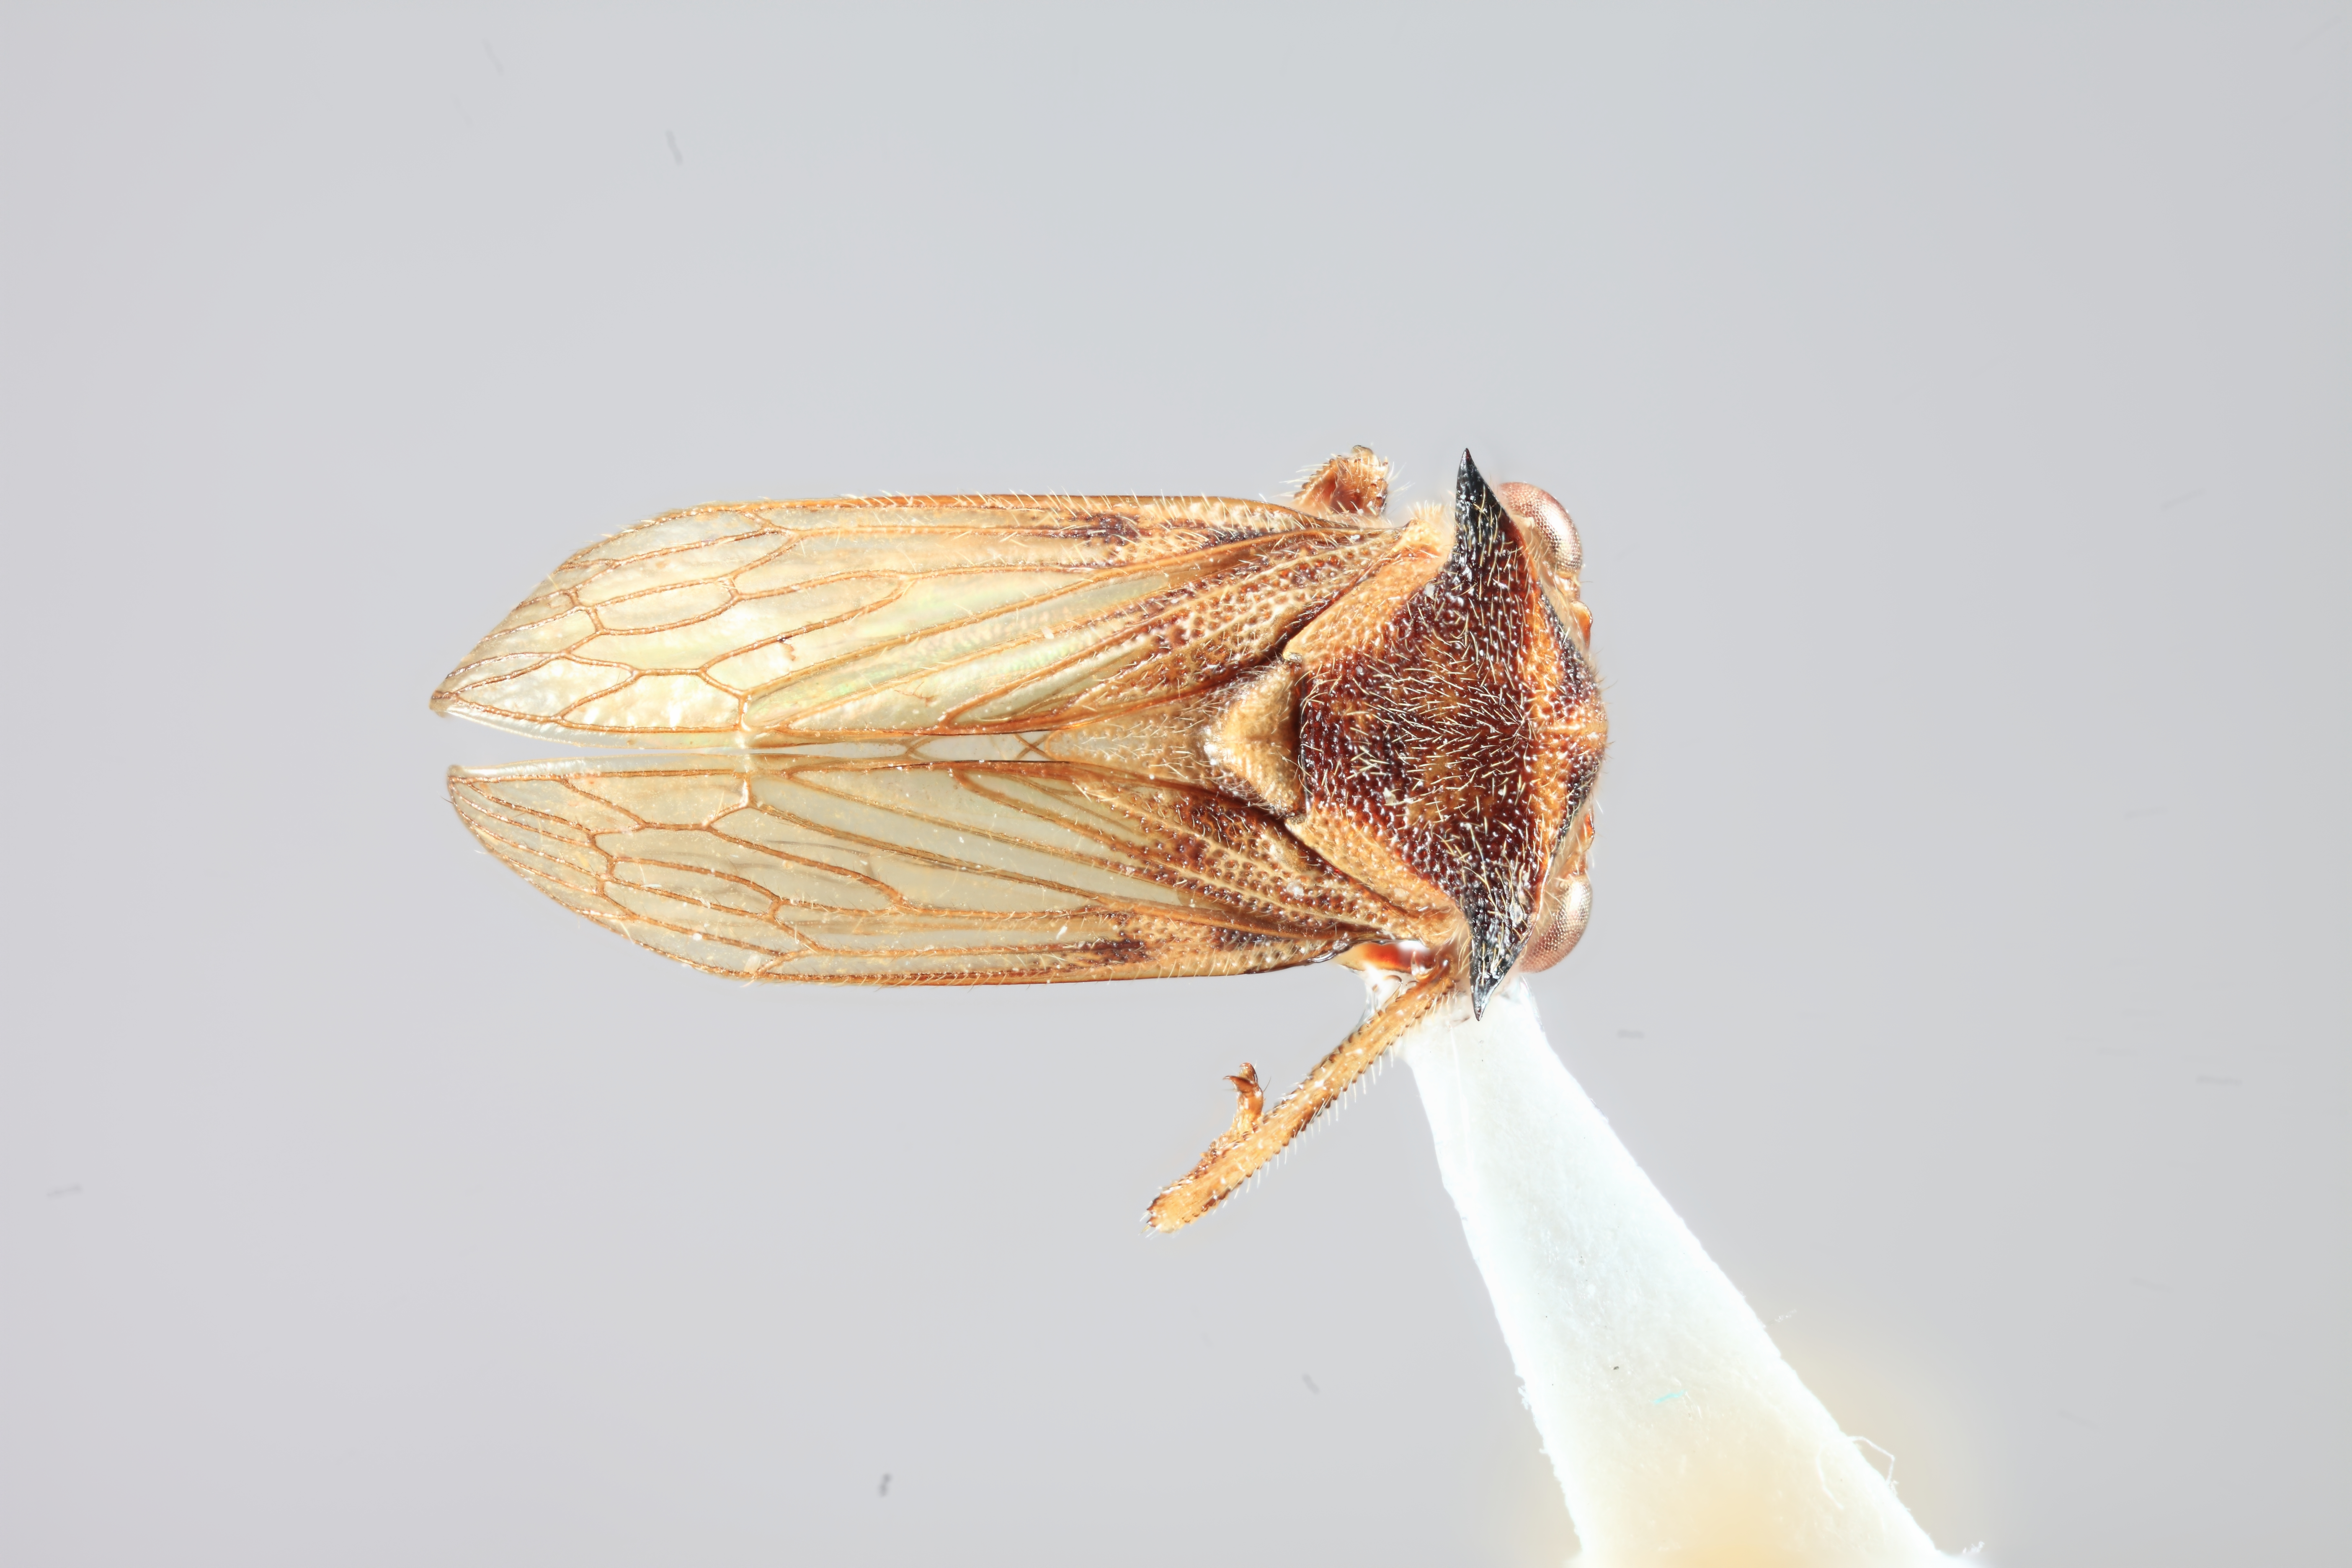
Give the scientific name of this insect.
Tolania secoya
